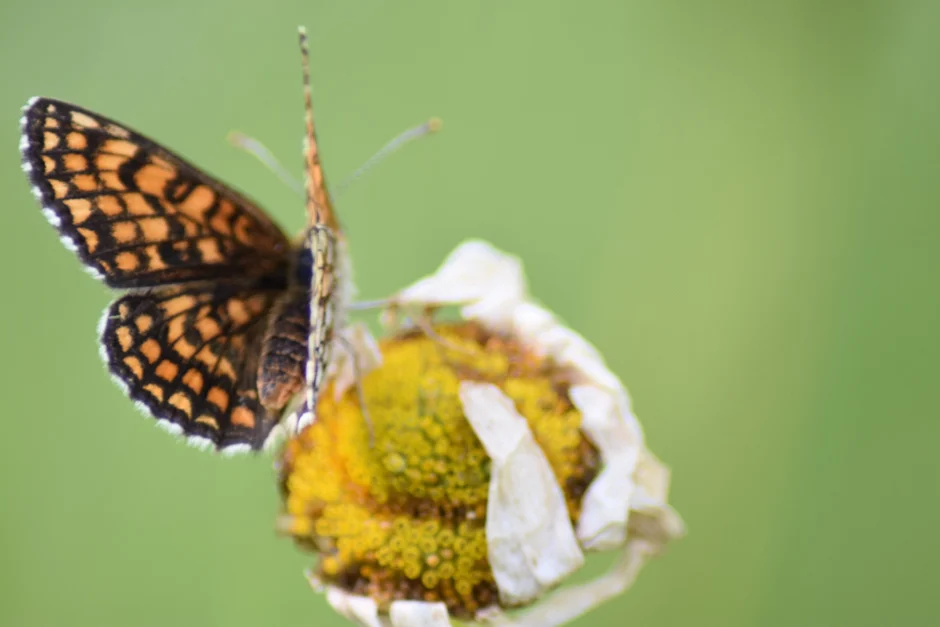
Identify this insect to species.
Melitaea athalia
